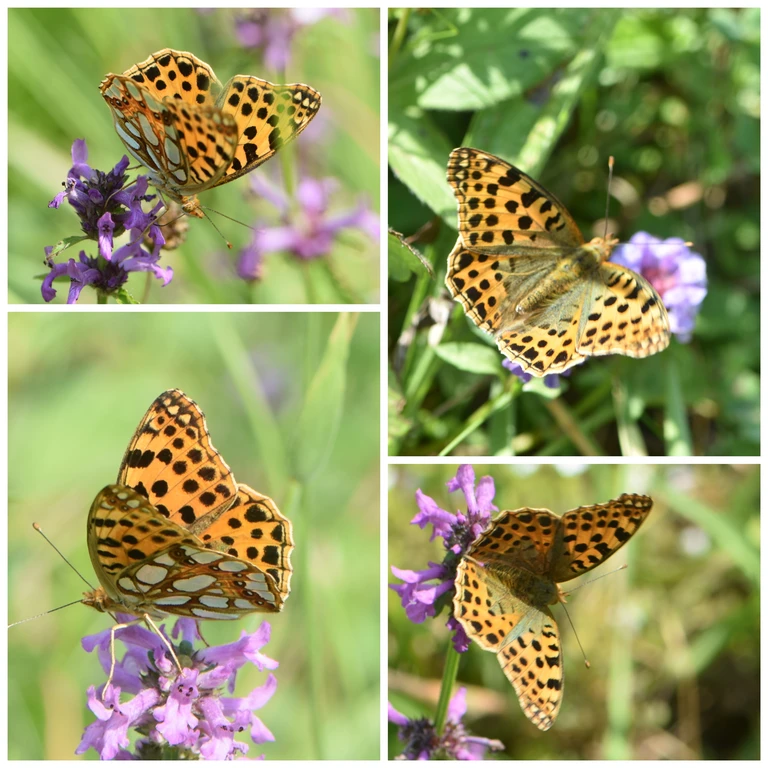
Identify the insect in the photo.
Issoria lathonia
